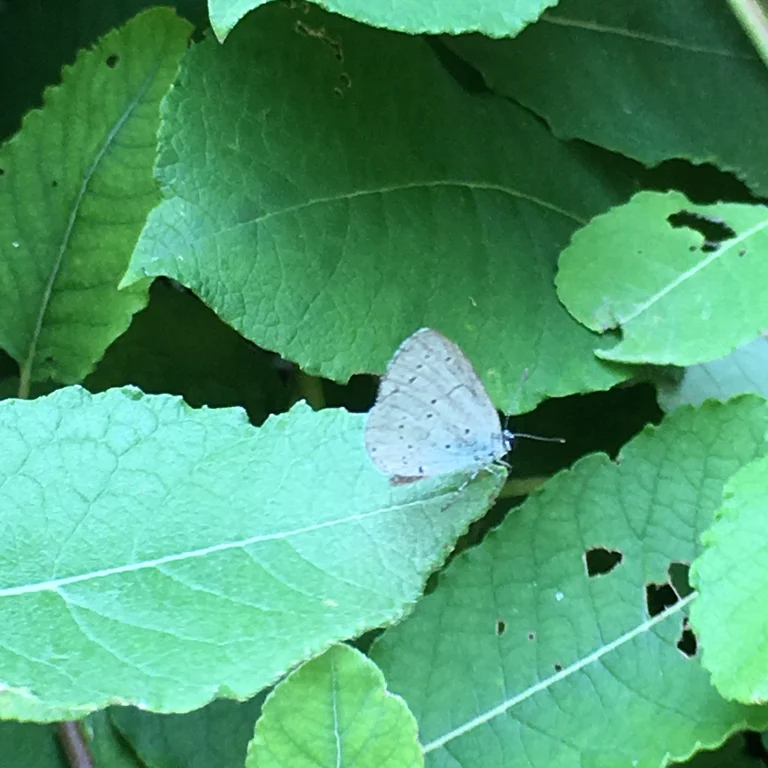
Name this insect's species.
Celastrina argiolus
